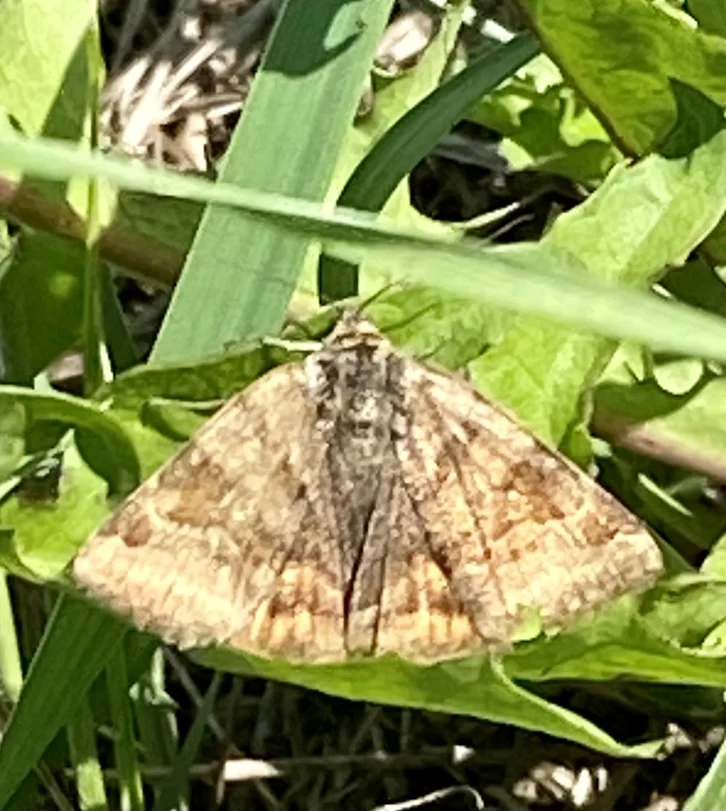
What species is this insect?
Euclidia glyphica
